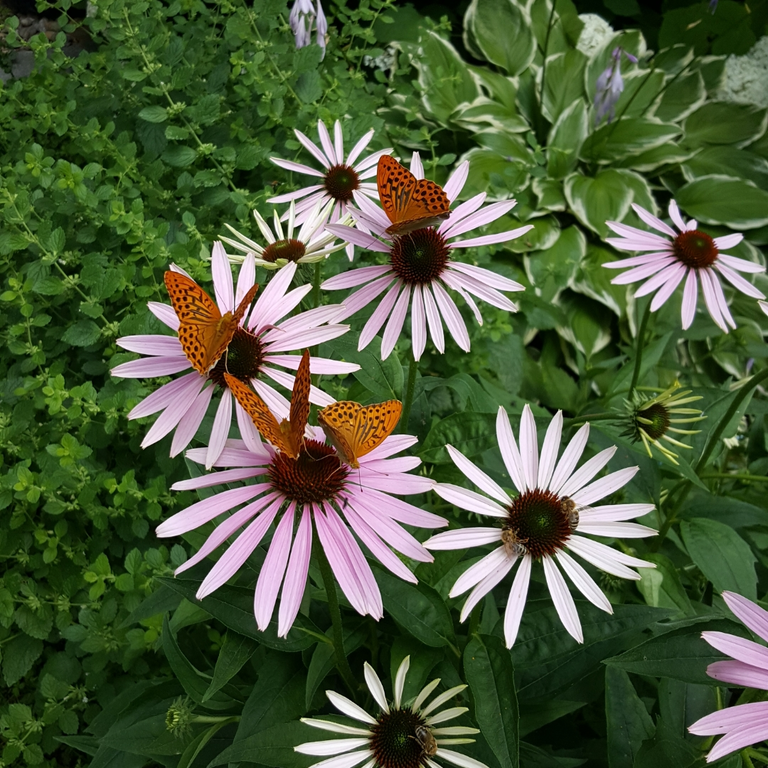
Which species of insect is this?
Argynnis paphia
